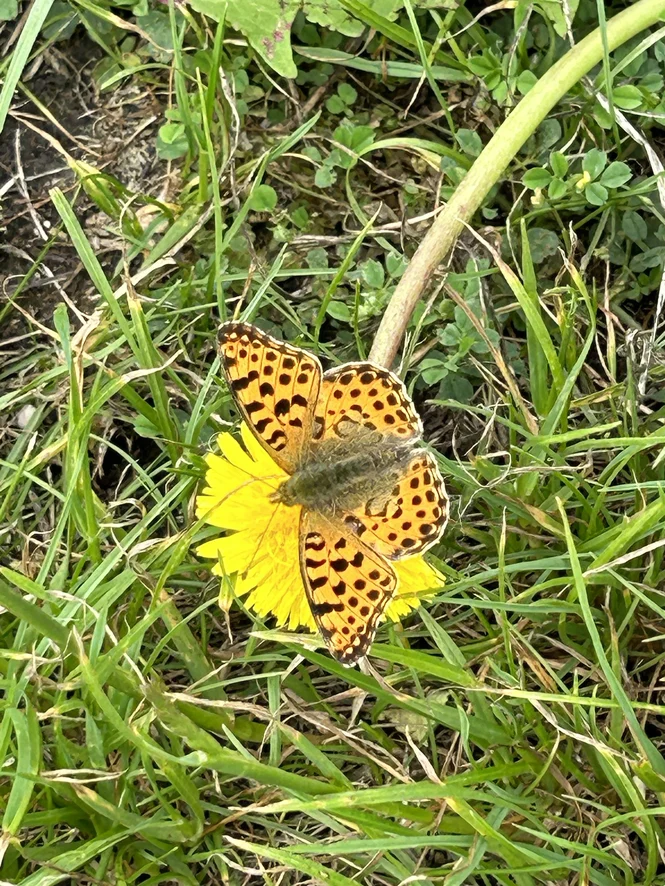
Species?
Issoria lathonia
